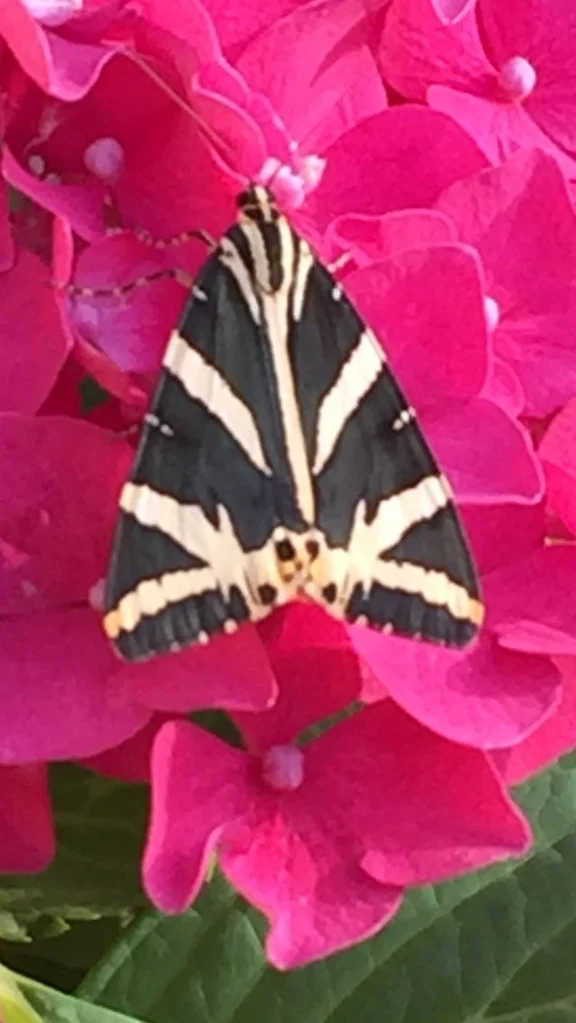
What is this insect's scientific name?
Euplagia quadripunctaria
